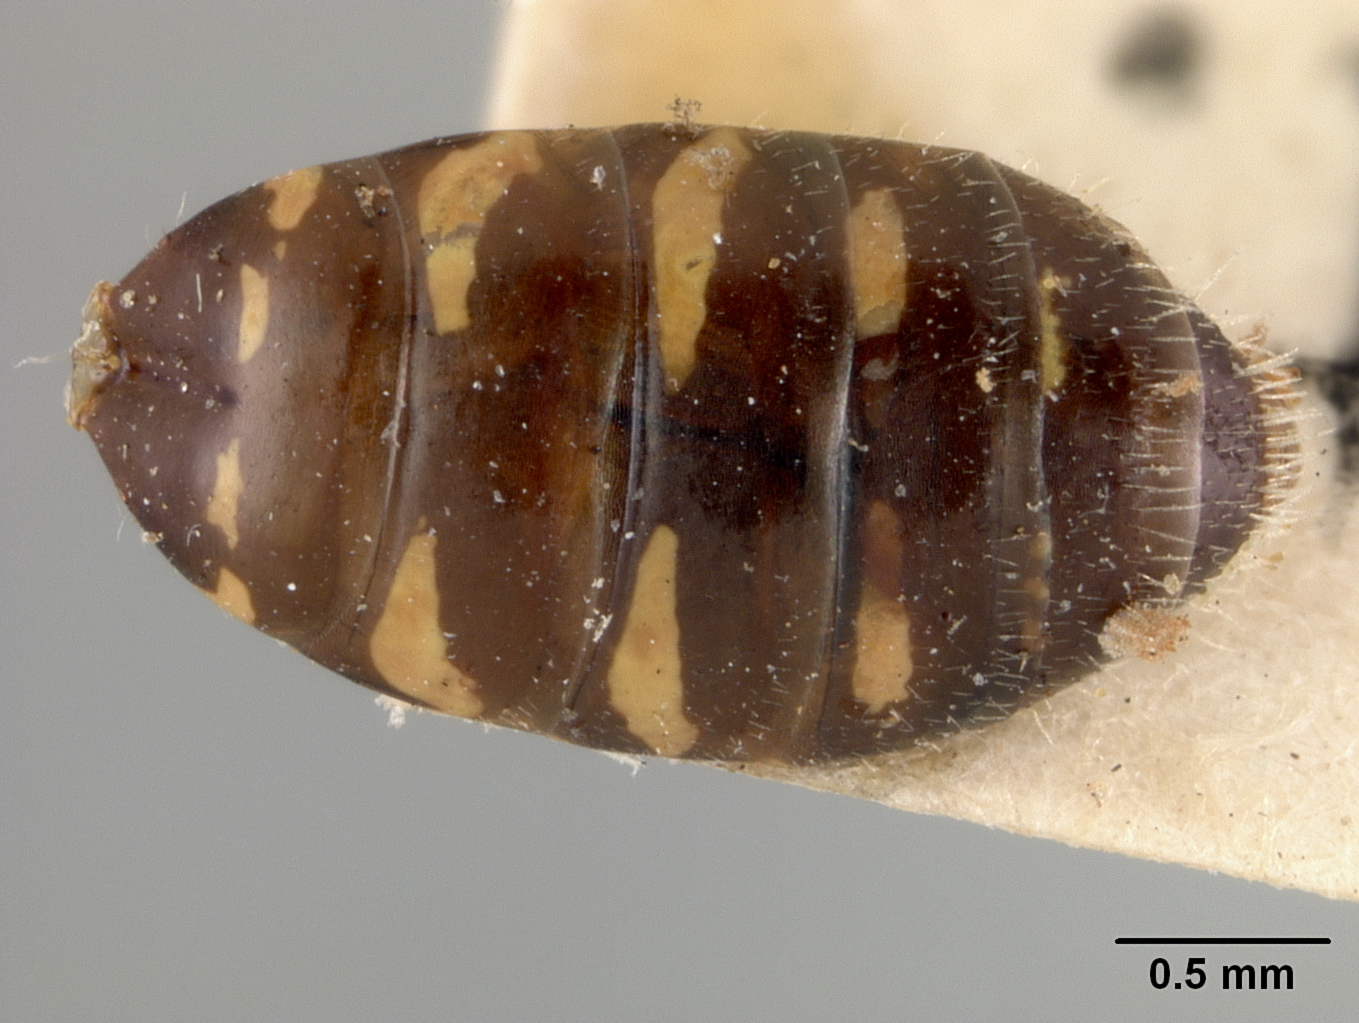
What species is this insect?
Perdita octomaculata
